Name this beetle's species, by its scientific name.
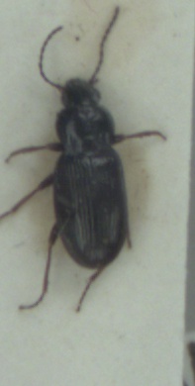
Pterostichus strenuus
